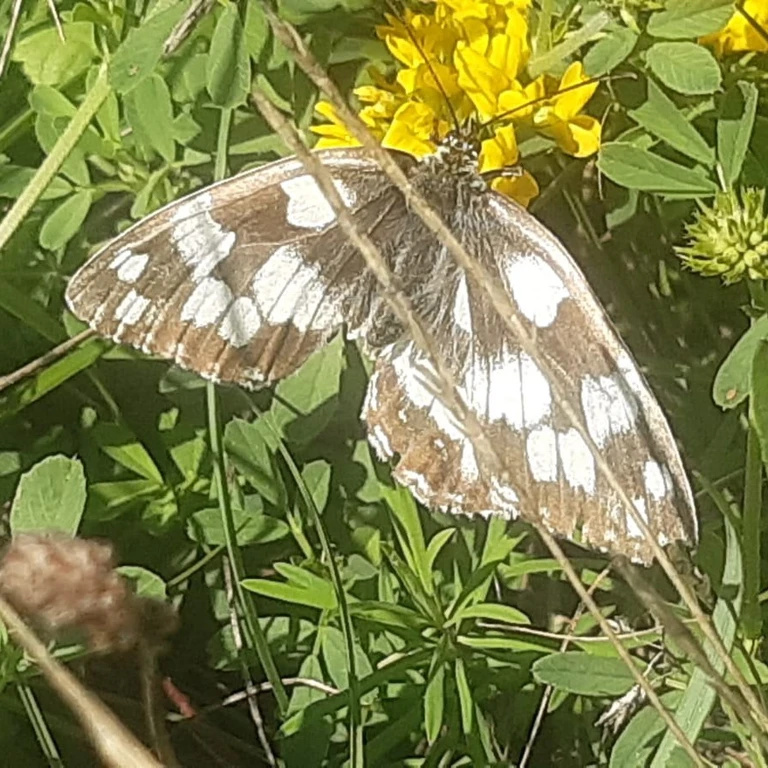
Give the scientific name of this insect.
Melanargia galathea
